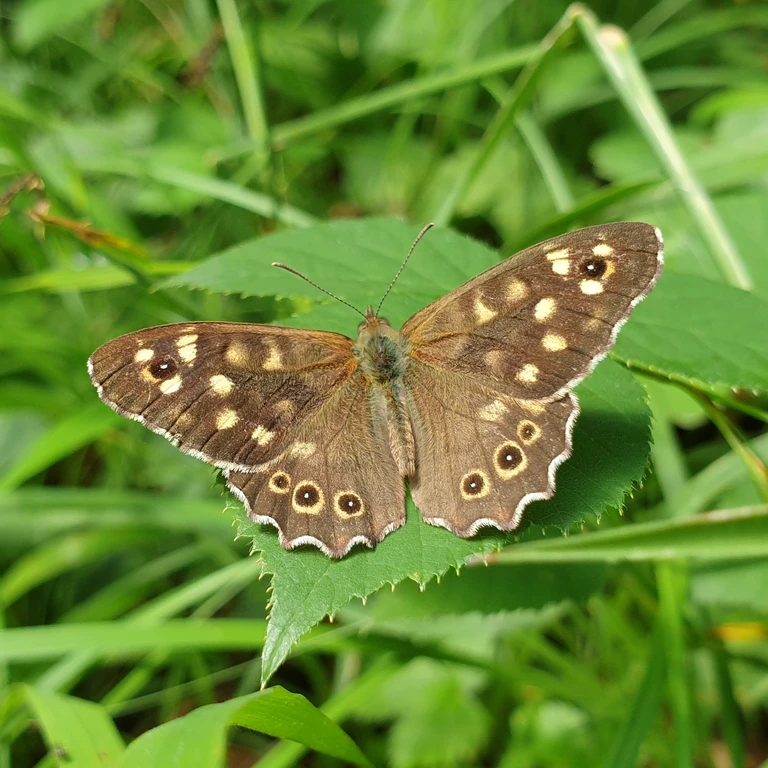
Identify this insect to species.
Pararge aegeria
